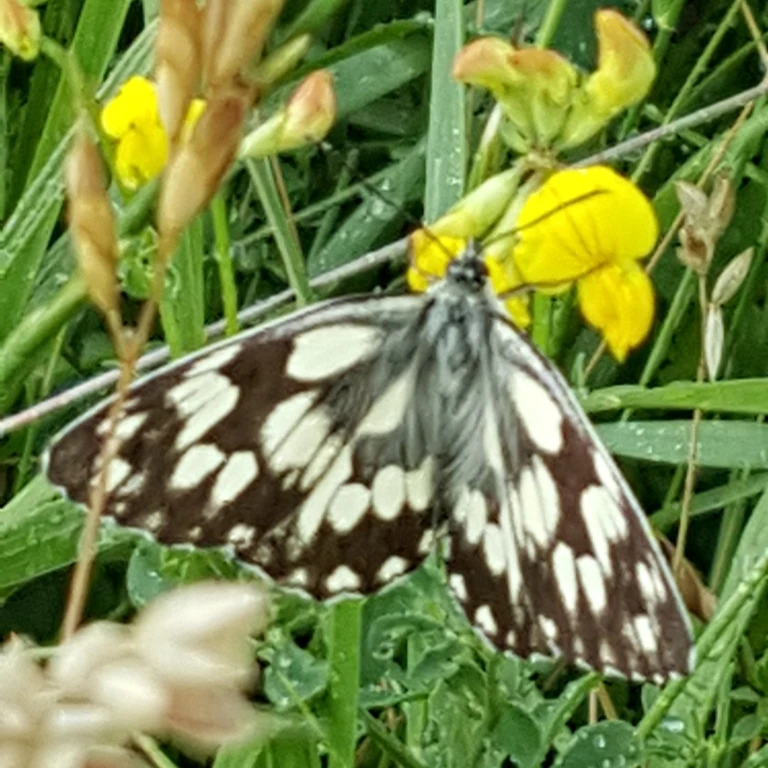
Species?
Melanargia galathea
